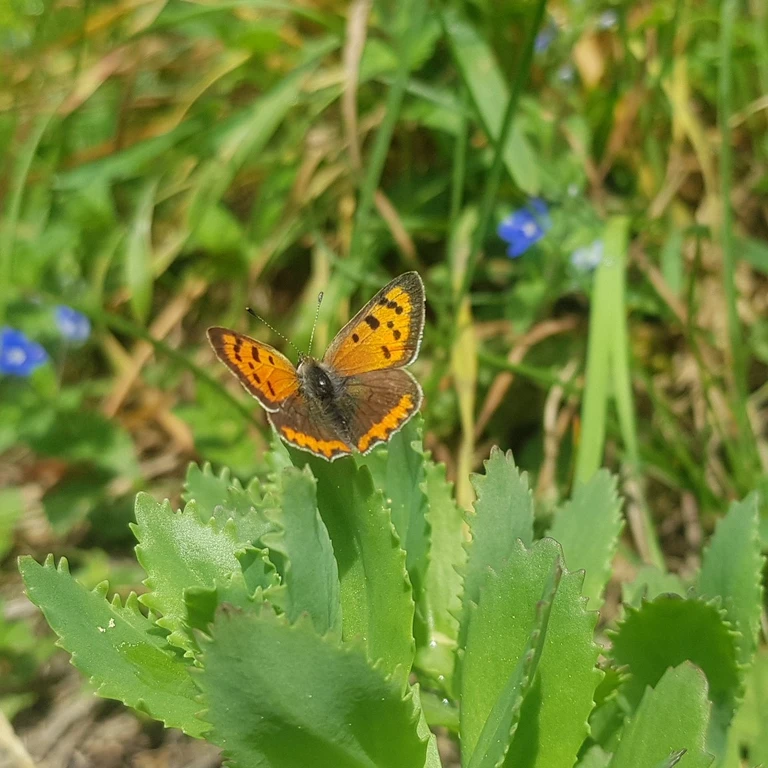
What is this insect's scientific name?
Lycaena phlaeas
